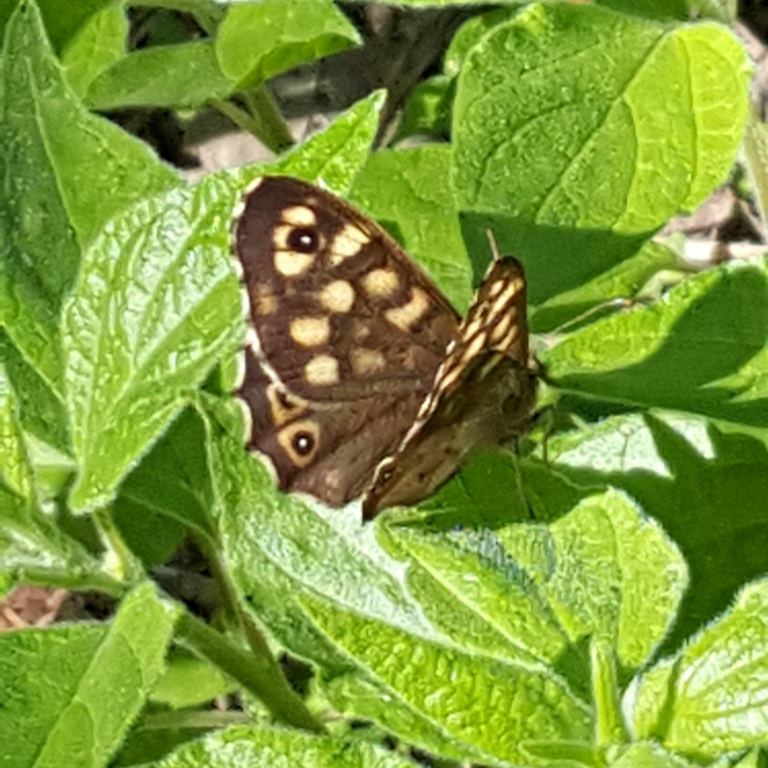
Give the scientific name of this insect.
Pararge aegeria
